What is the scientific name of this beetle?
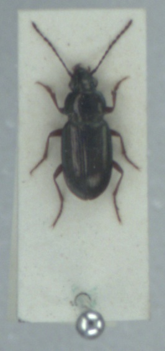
Pogonus chalceus
